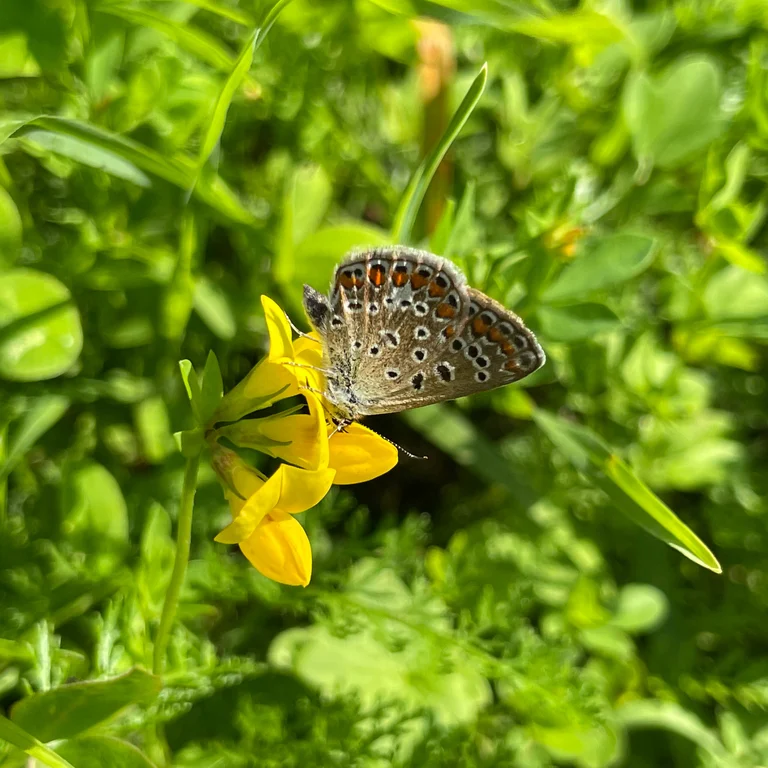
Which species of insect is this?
Polyommatus icarus
